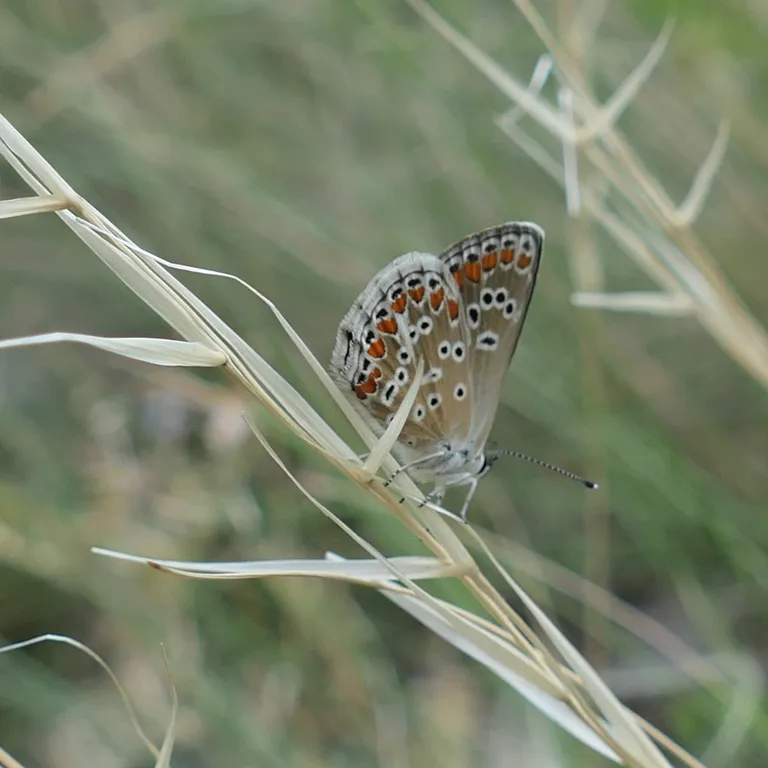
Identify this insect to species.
Aricia agestis/artaxerxes
